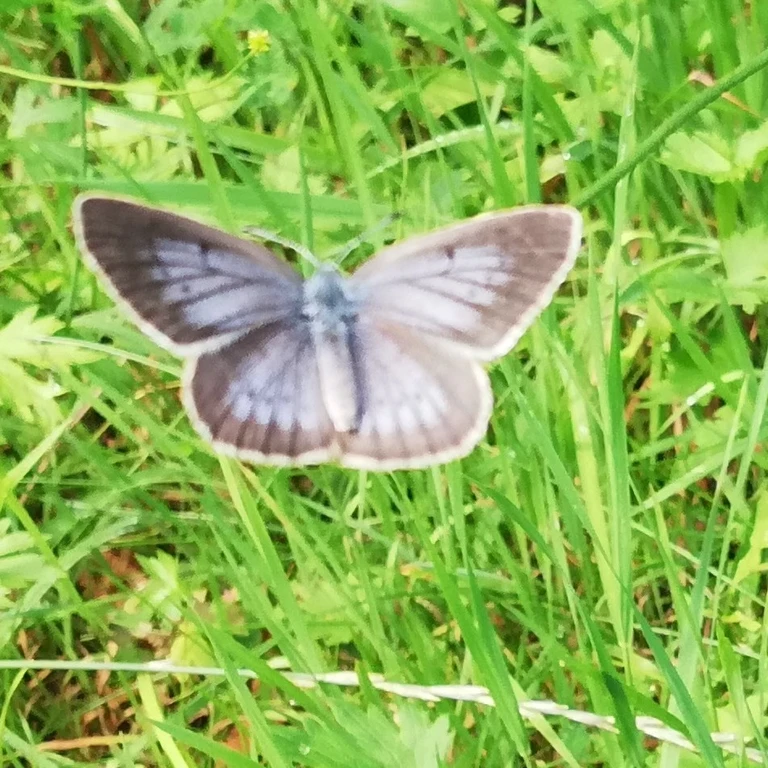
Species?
Phengaris teleius
